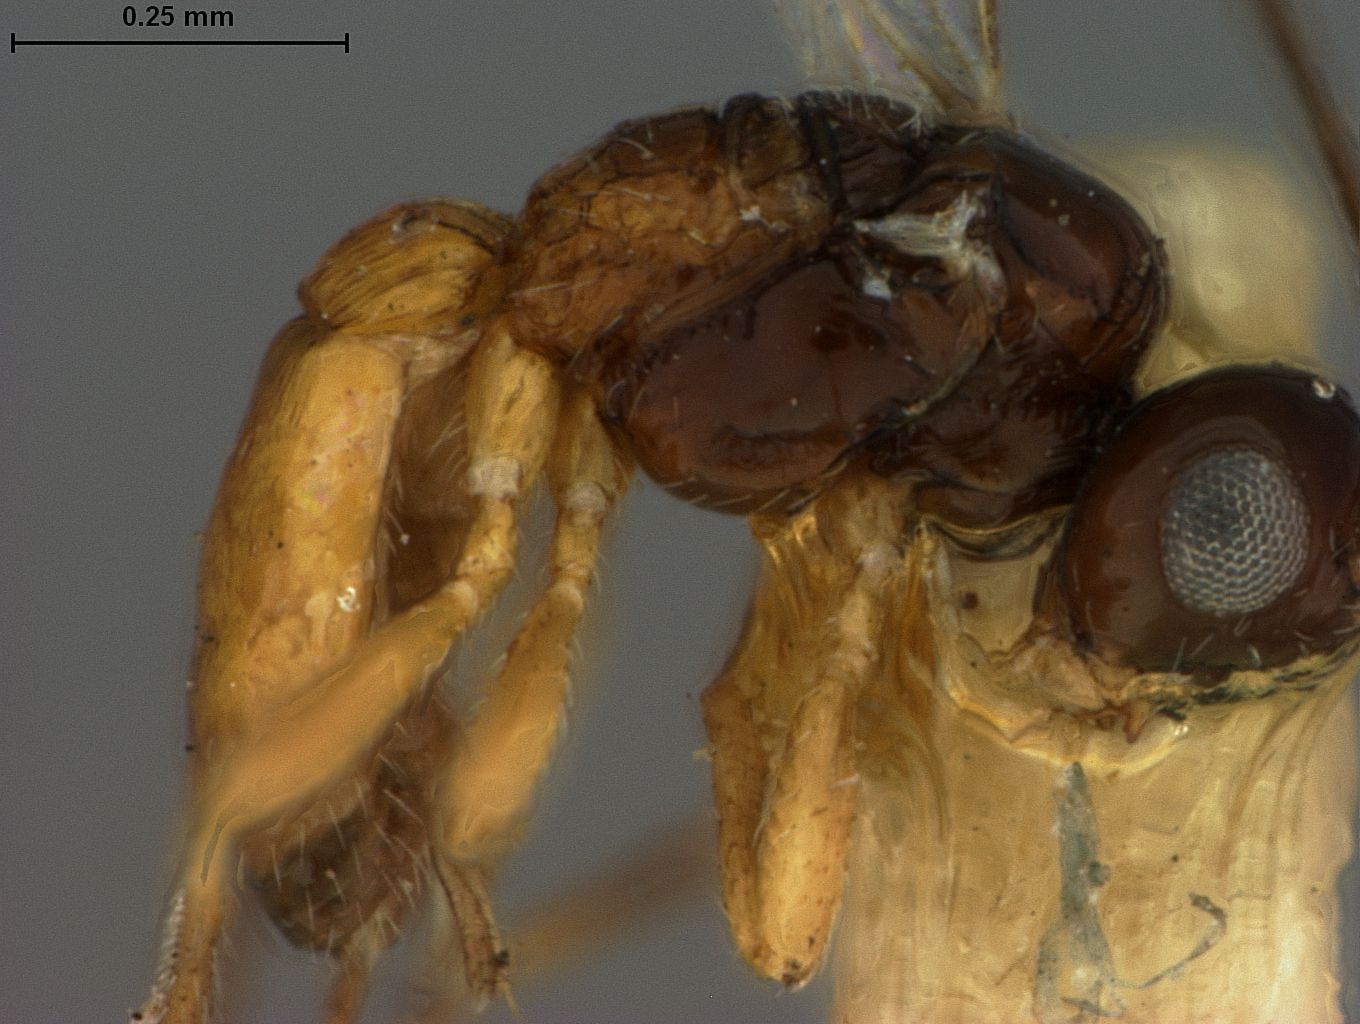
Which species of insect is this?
Pyogostolus americanus
